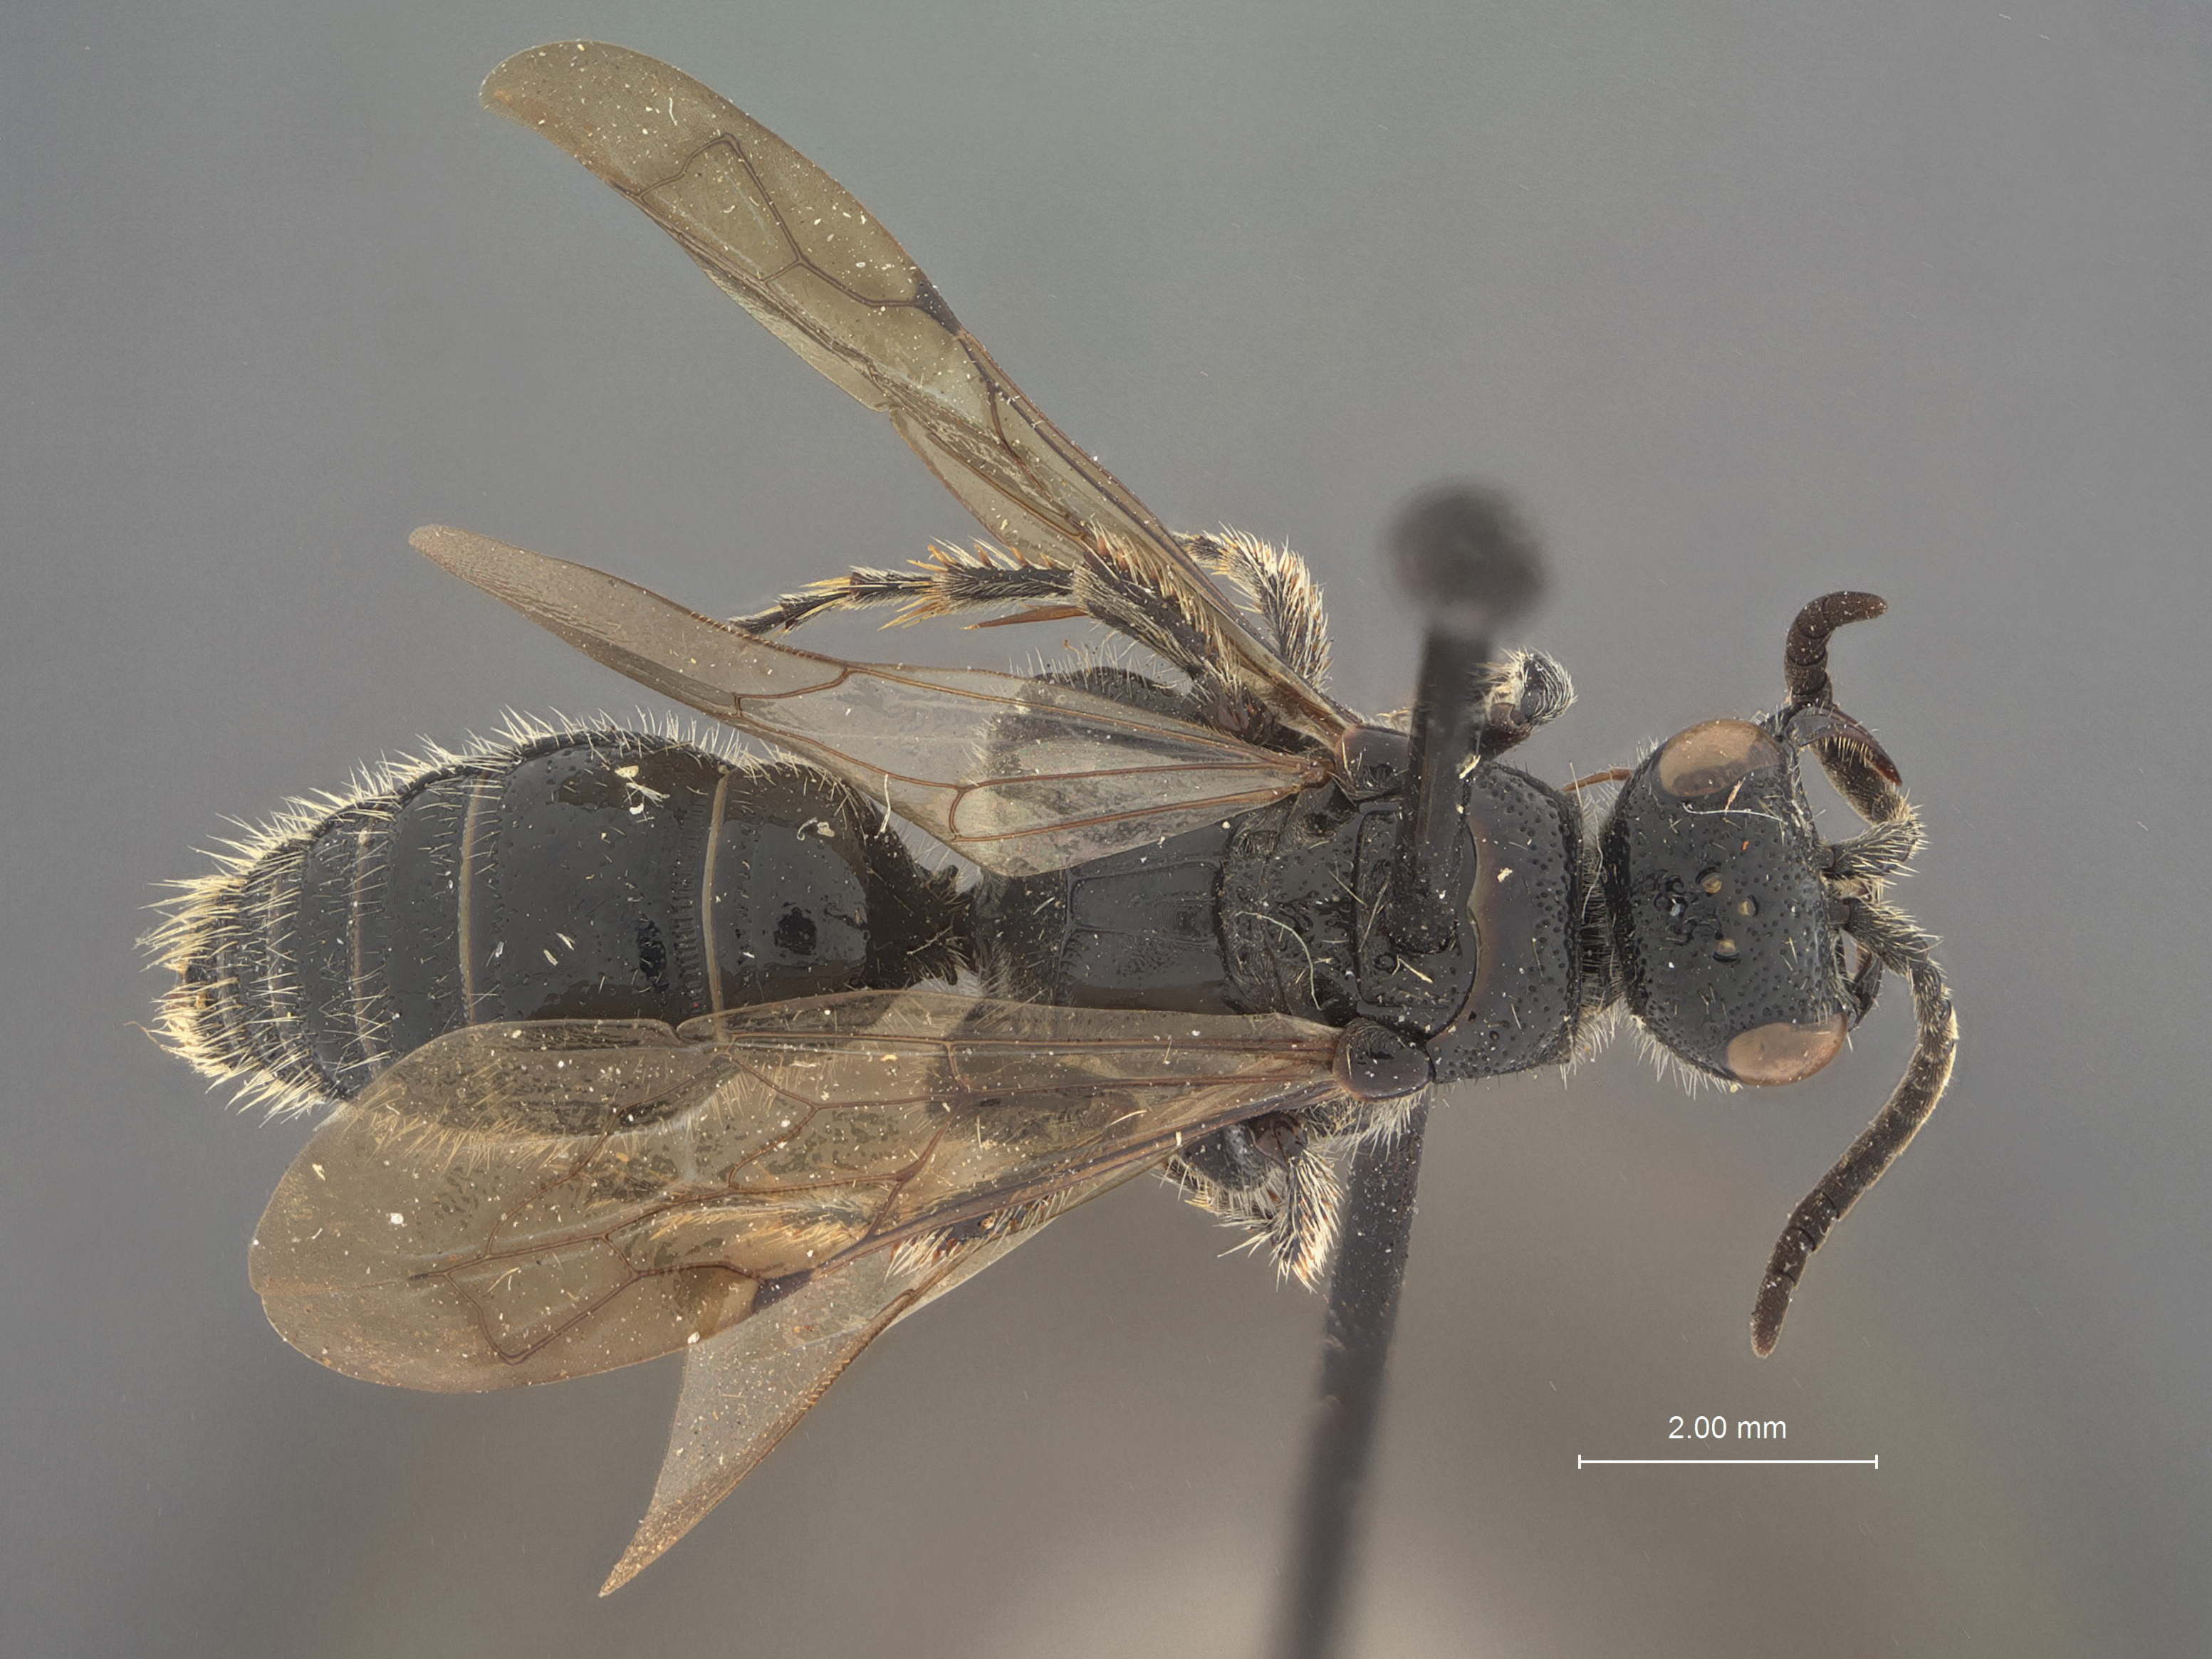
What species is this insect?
Tiphia latistriata
